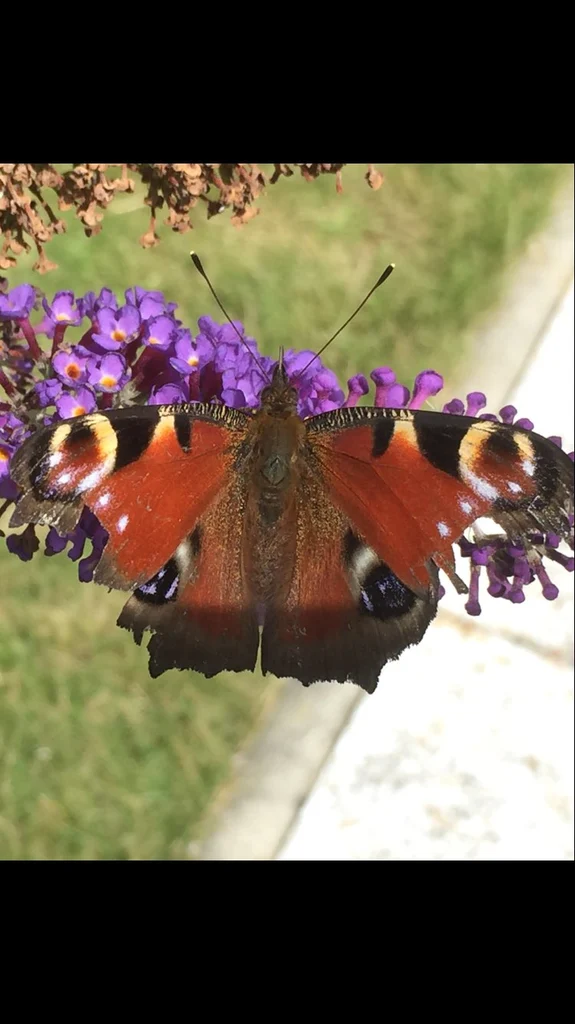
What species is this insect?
Aglais io
